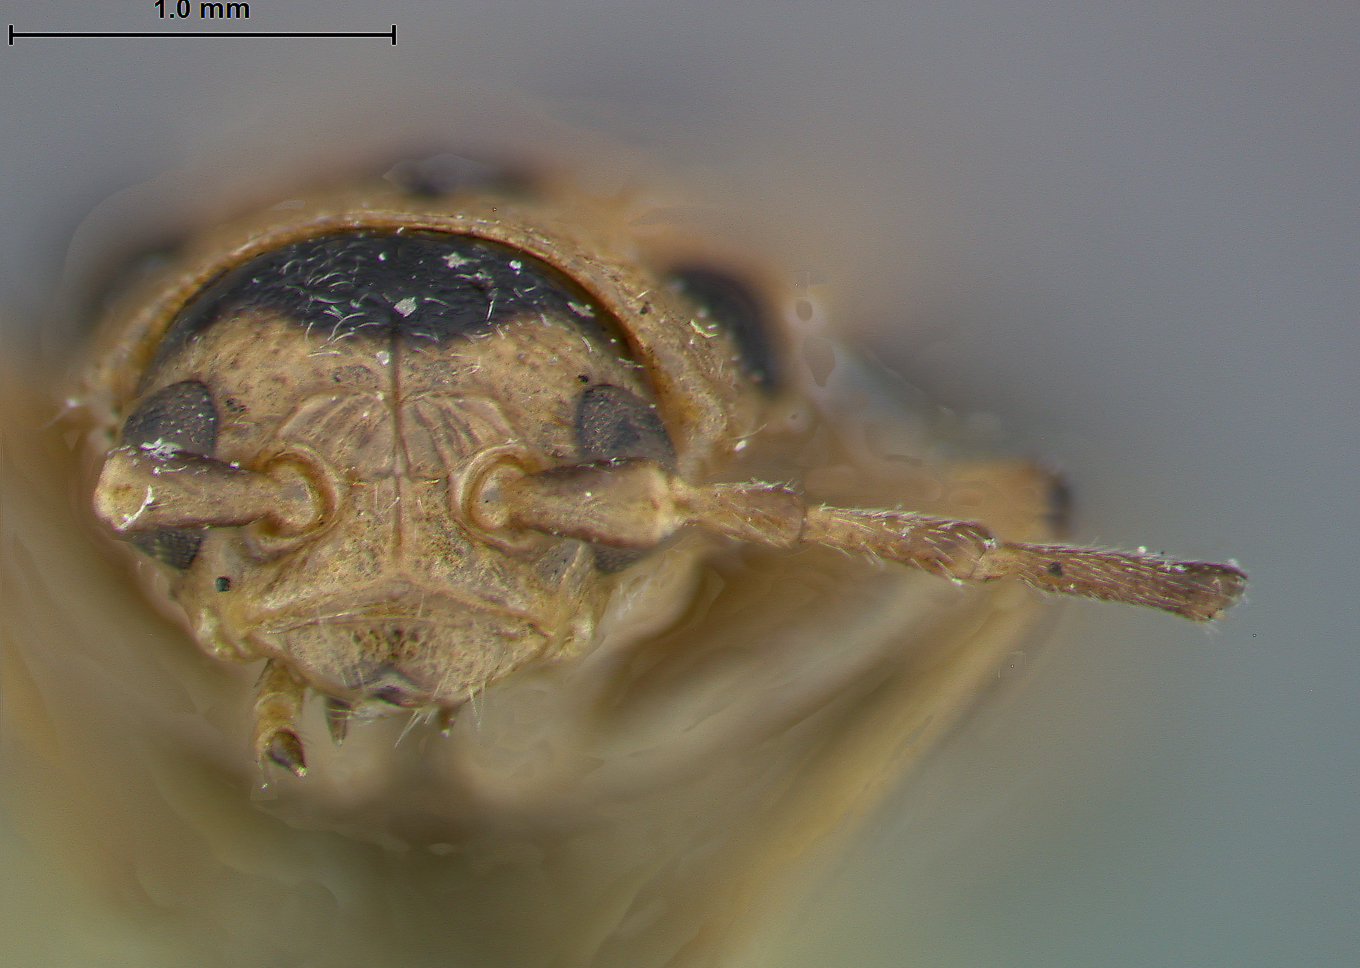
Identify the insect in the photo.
Trirhabda borealis
